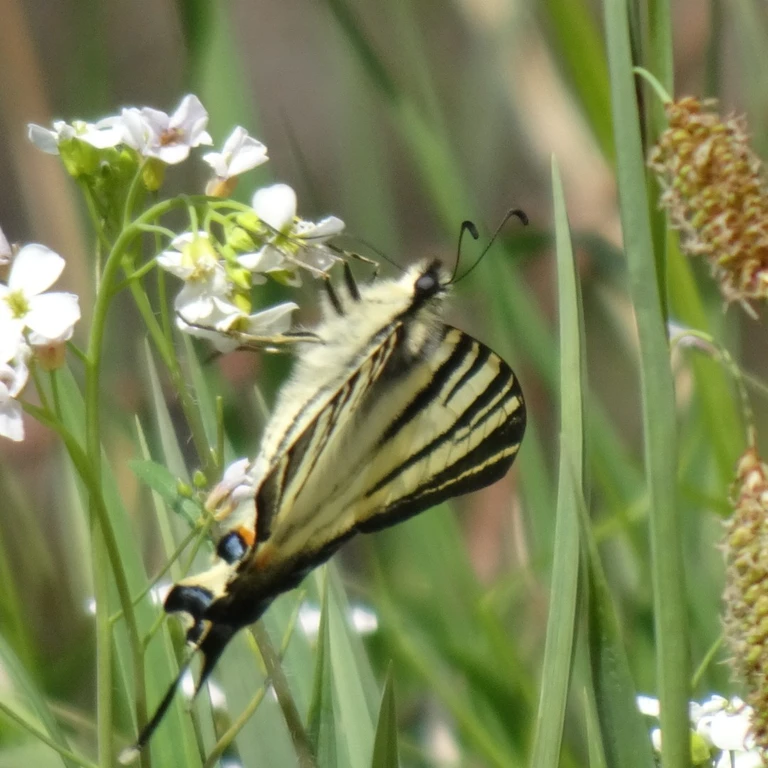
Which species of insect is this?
Iphiclides podalirius
